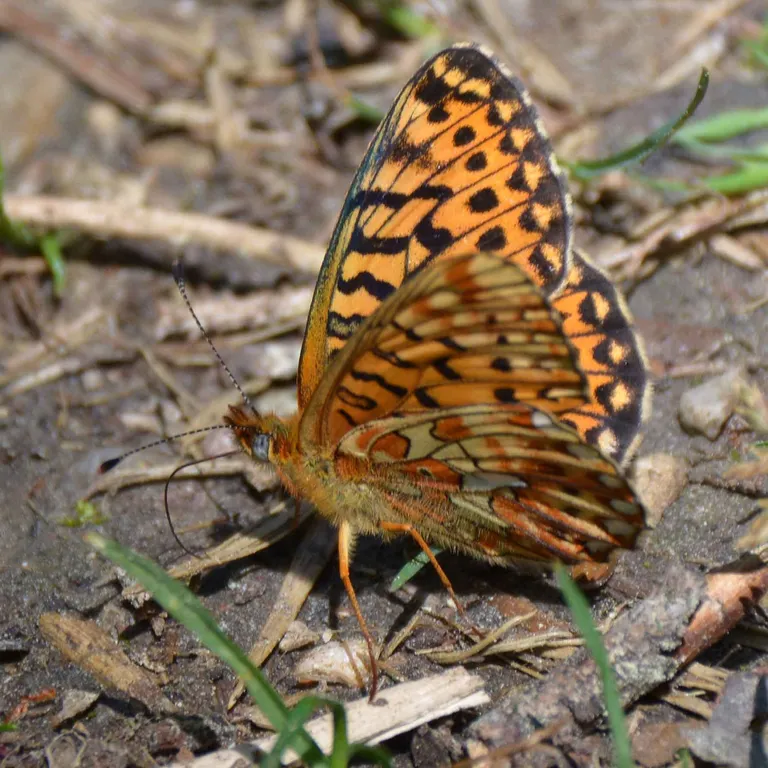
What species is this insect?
Boloria euphrosyne (also Clossiana euphrosyne)
